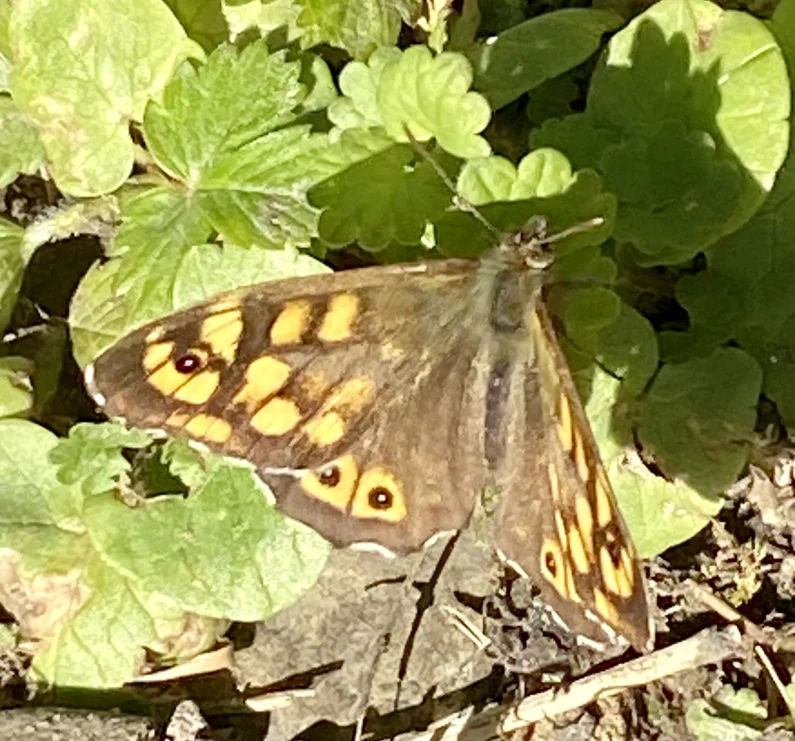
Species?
Pararge aegeria
